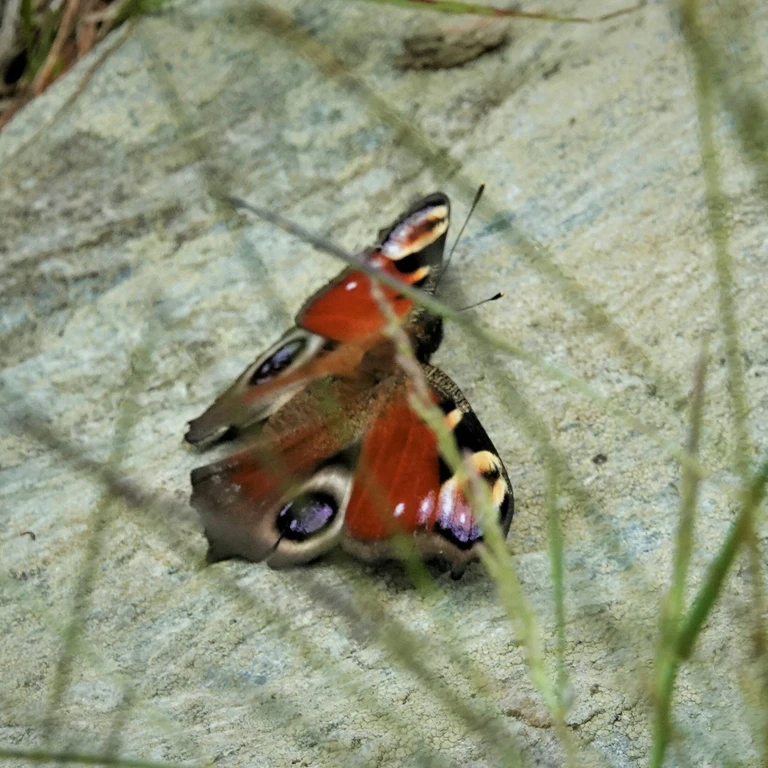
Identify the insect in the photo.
Aglais io
